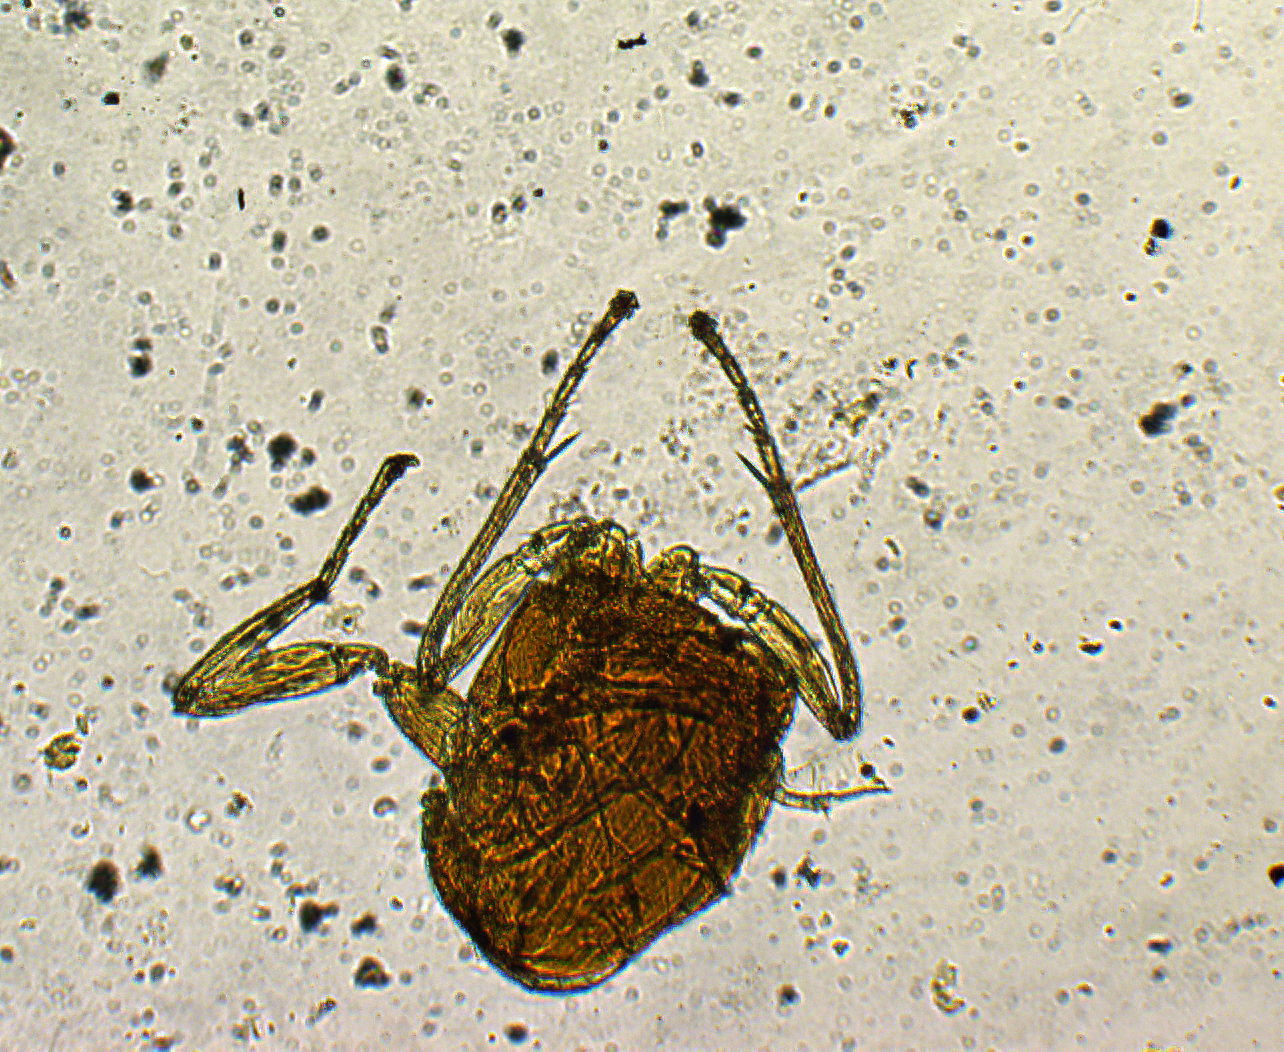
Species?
Tetrastichus shencottensis
